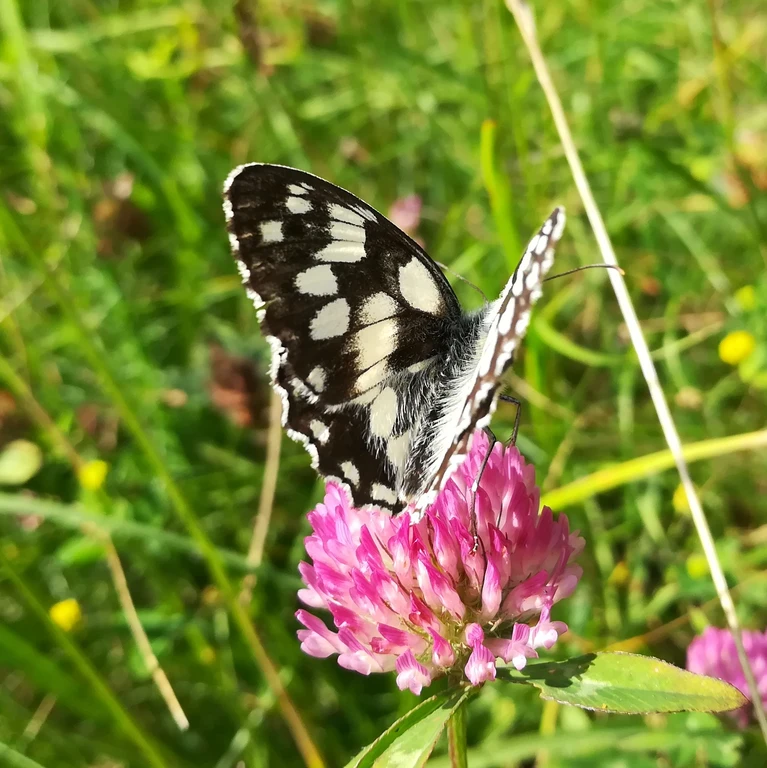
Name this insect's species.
Melanargia galathea
